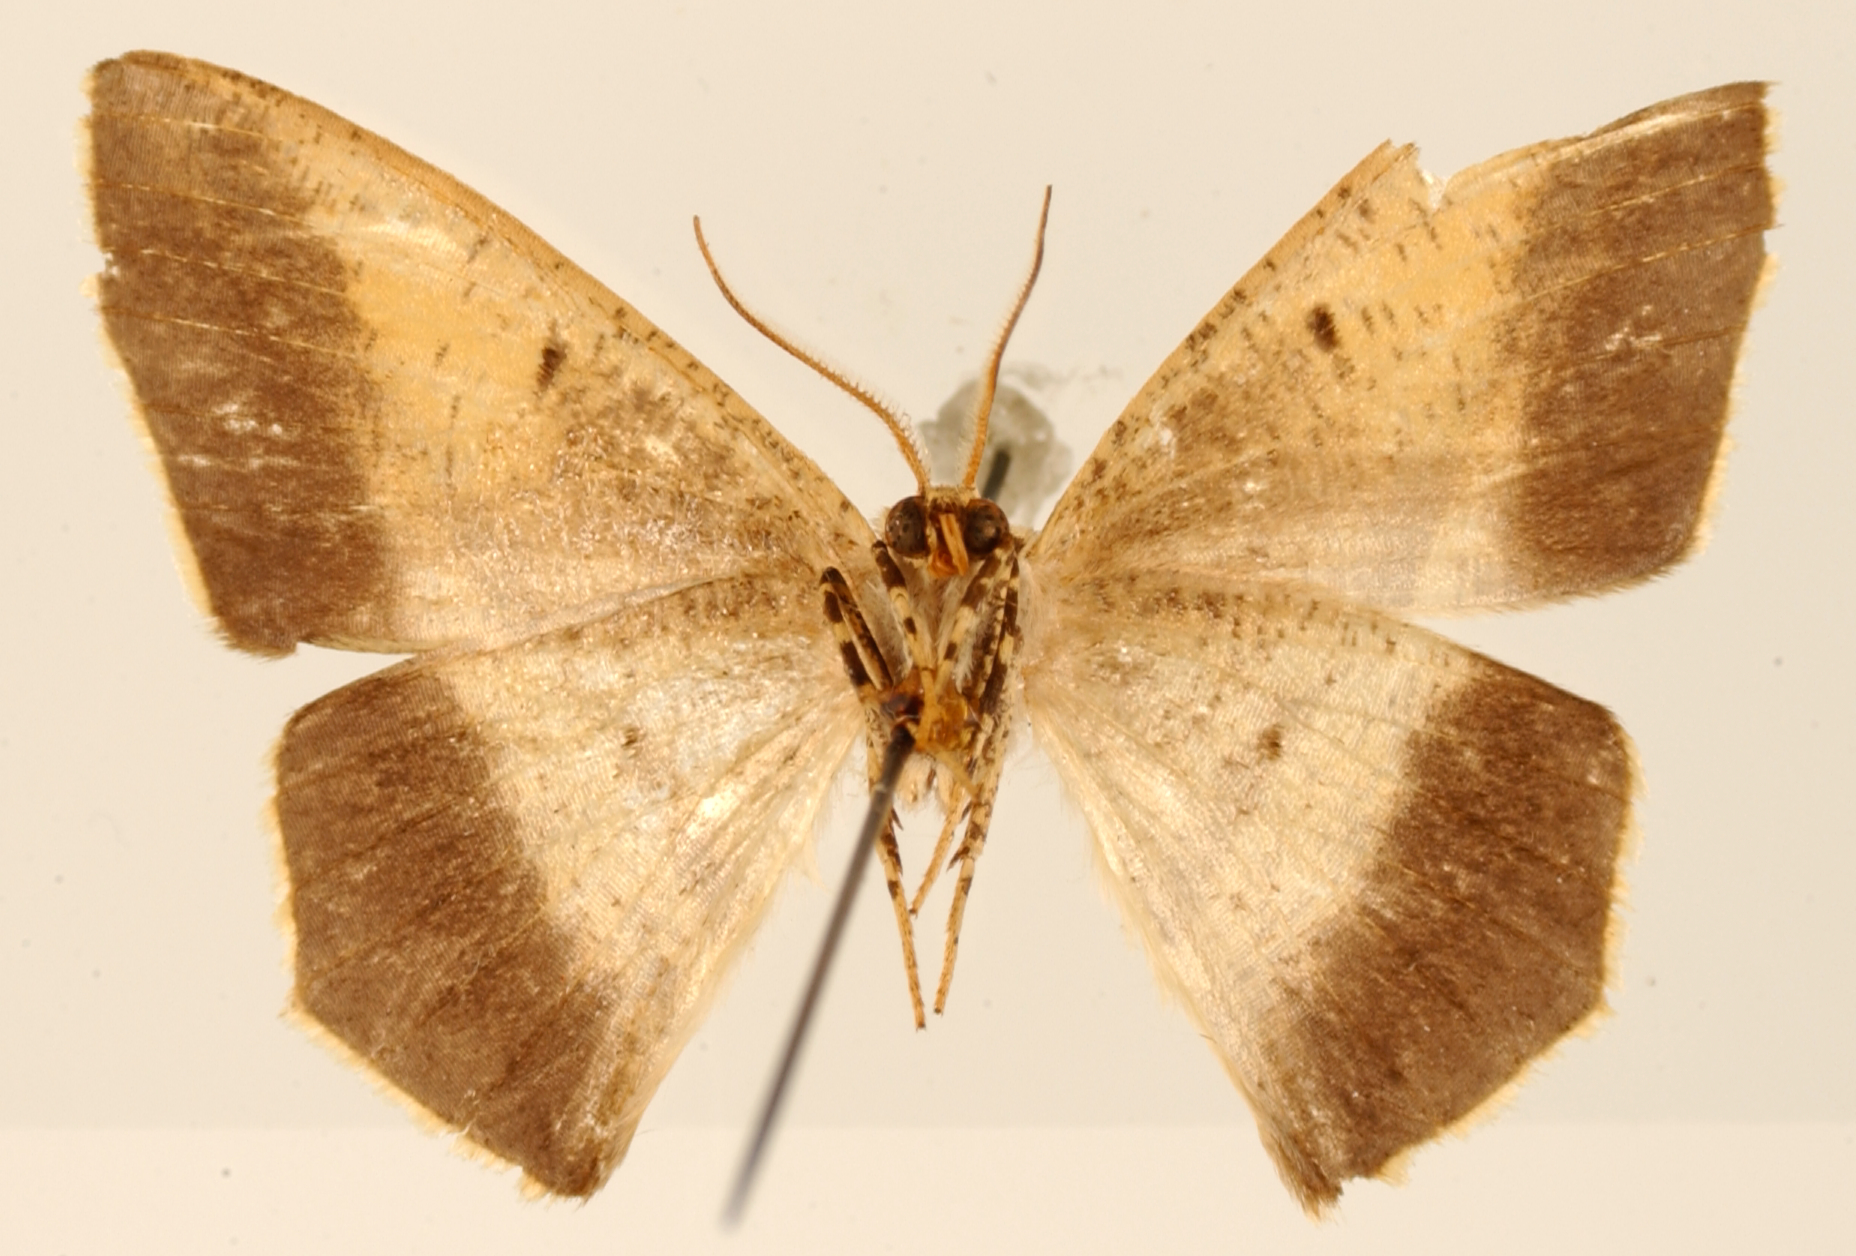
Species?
Neoblasta sublimbata
